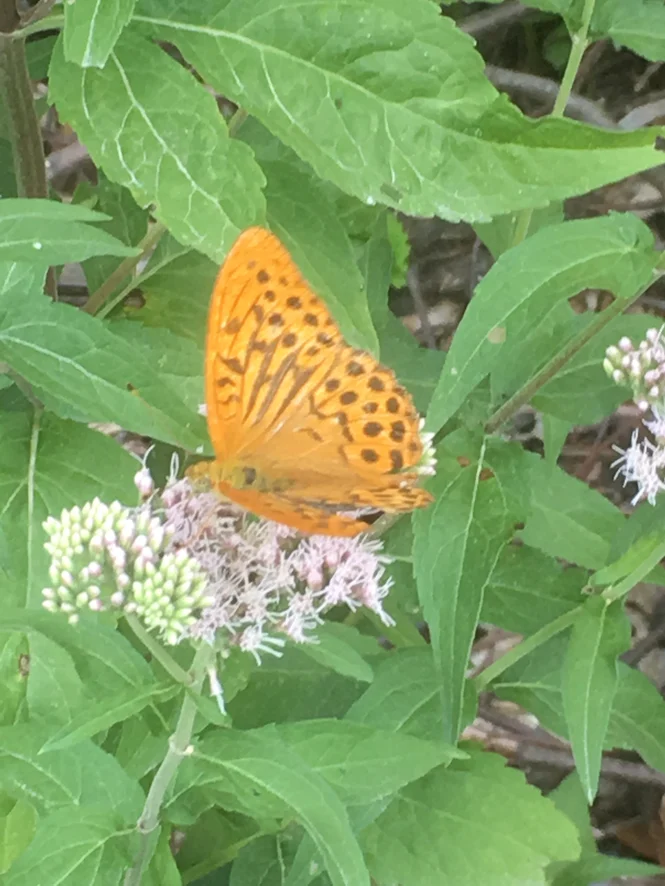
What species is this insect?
Argynnis paphia
